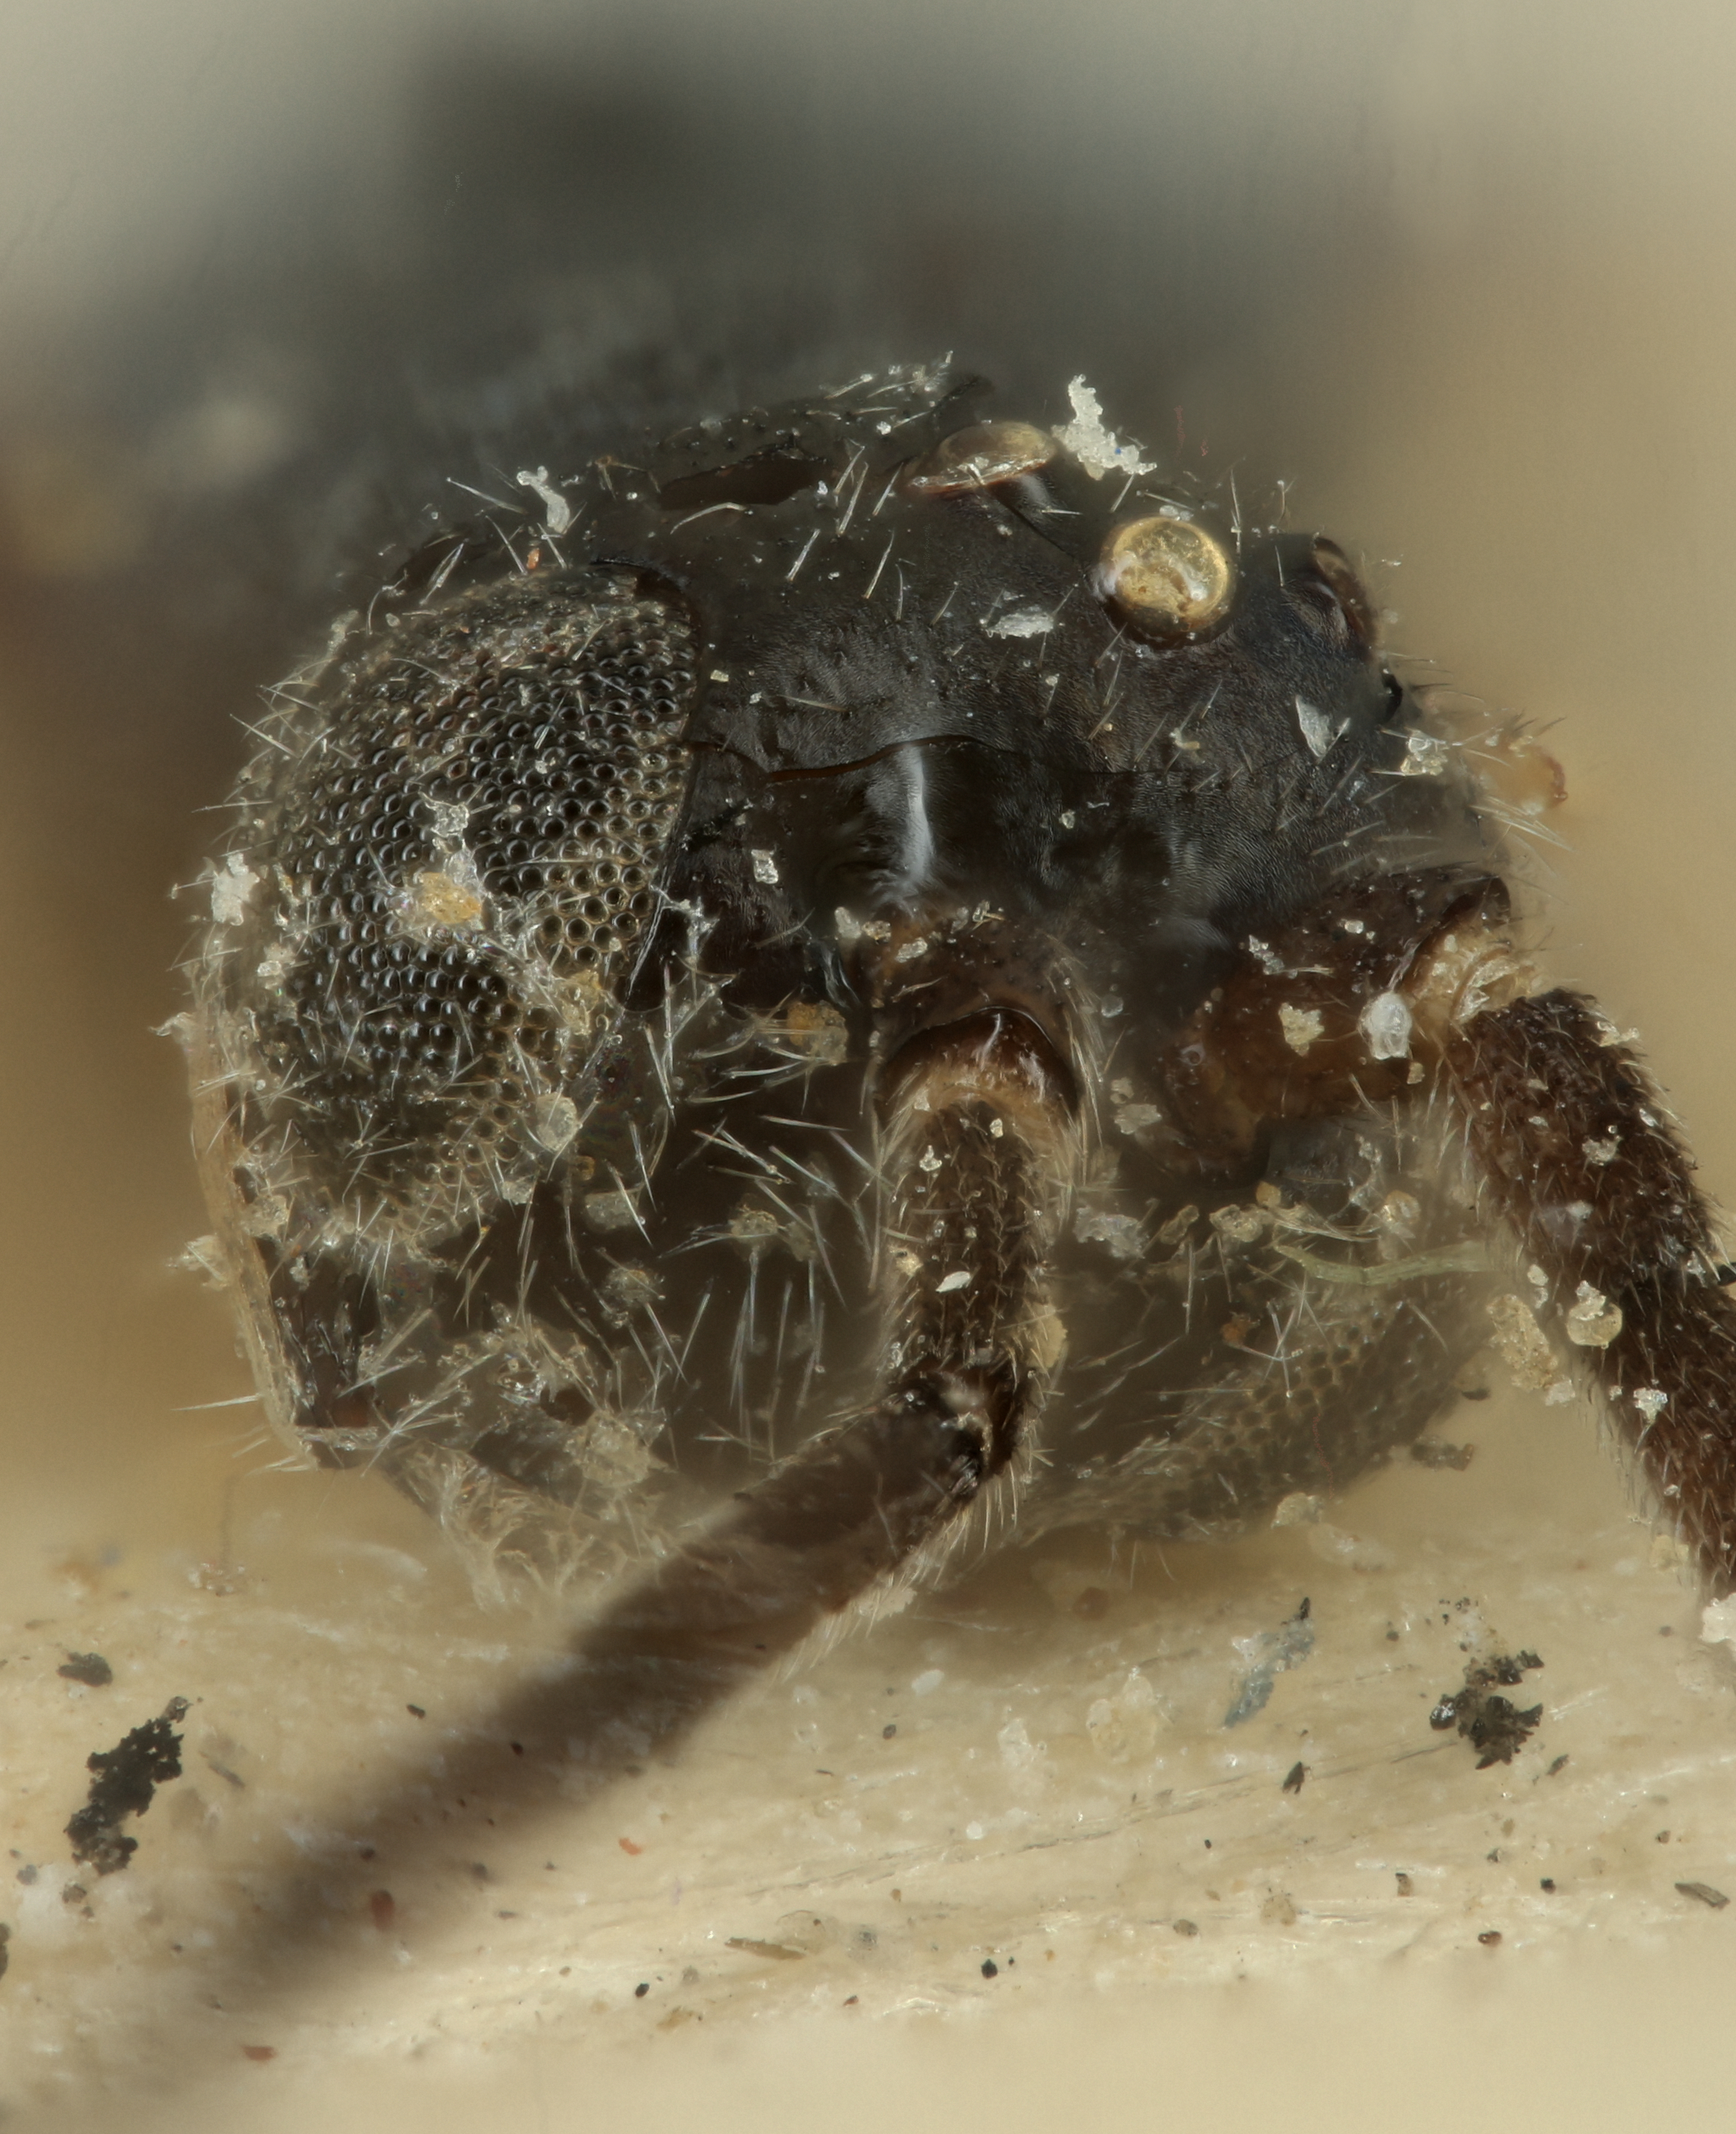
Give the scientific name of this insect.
Glypapanteles femoratus
